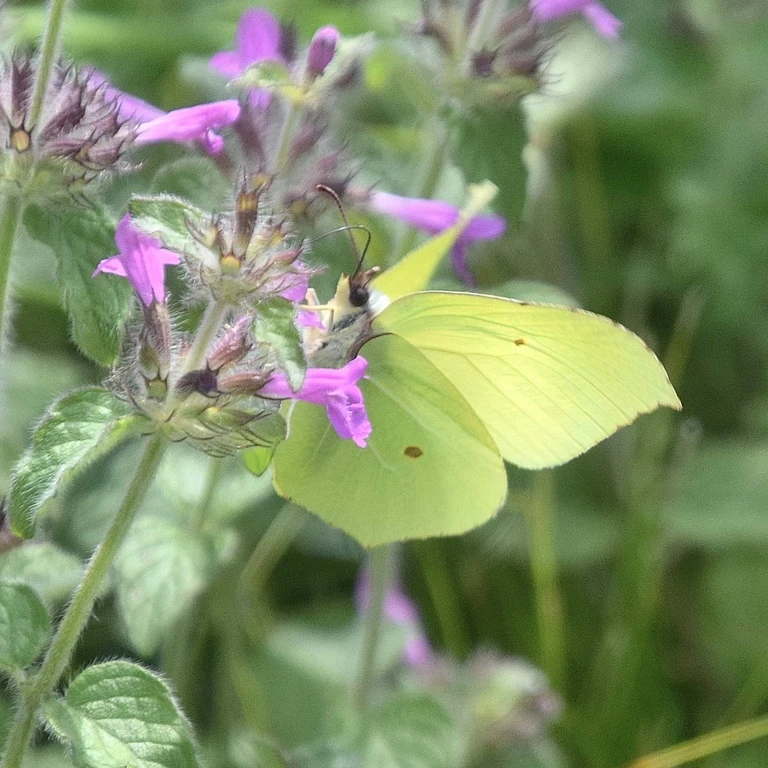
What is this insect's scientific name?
Gonepteryx rhamni
